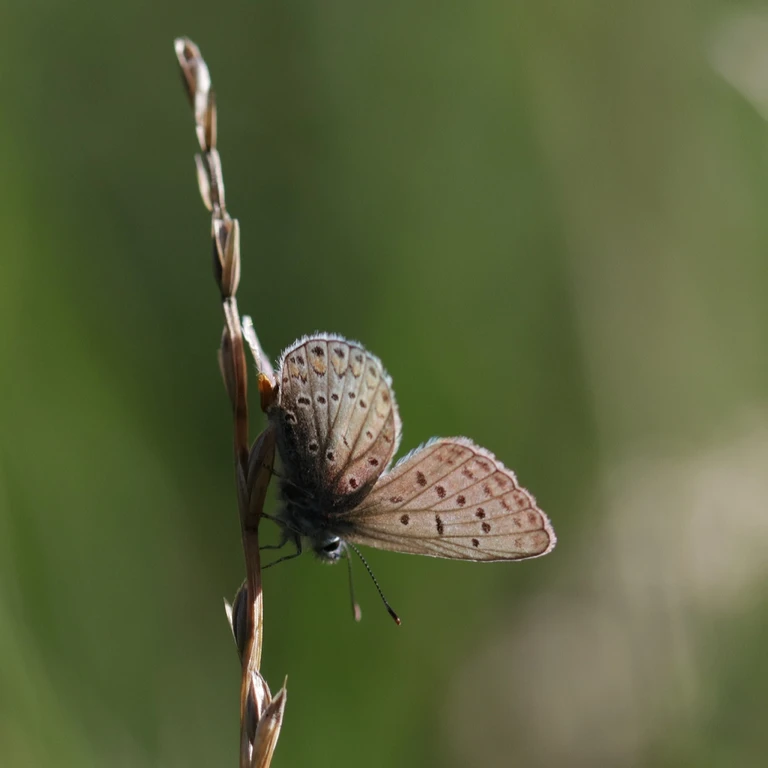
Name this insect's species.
Polyommatus icarus
